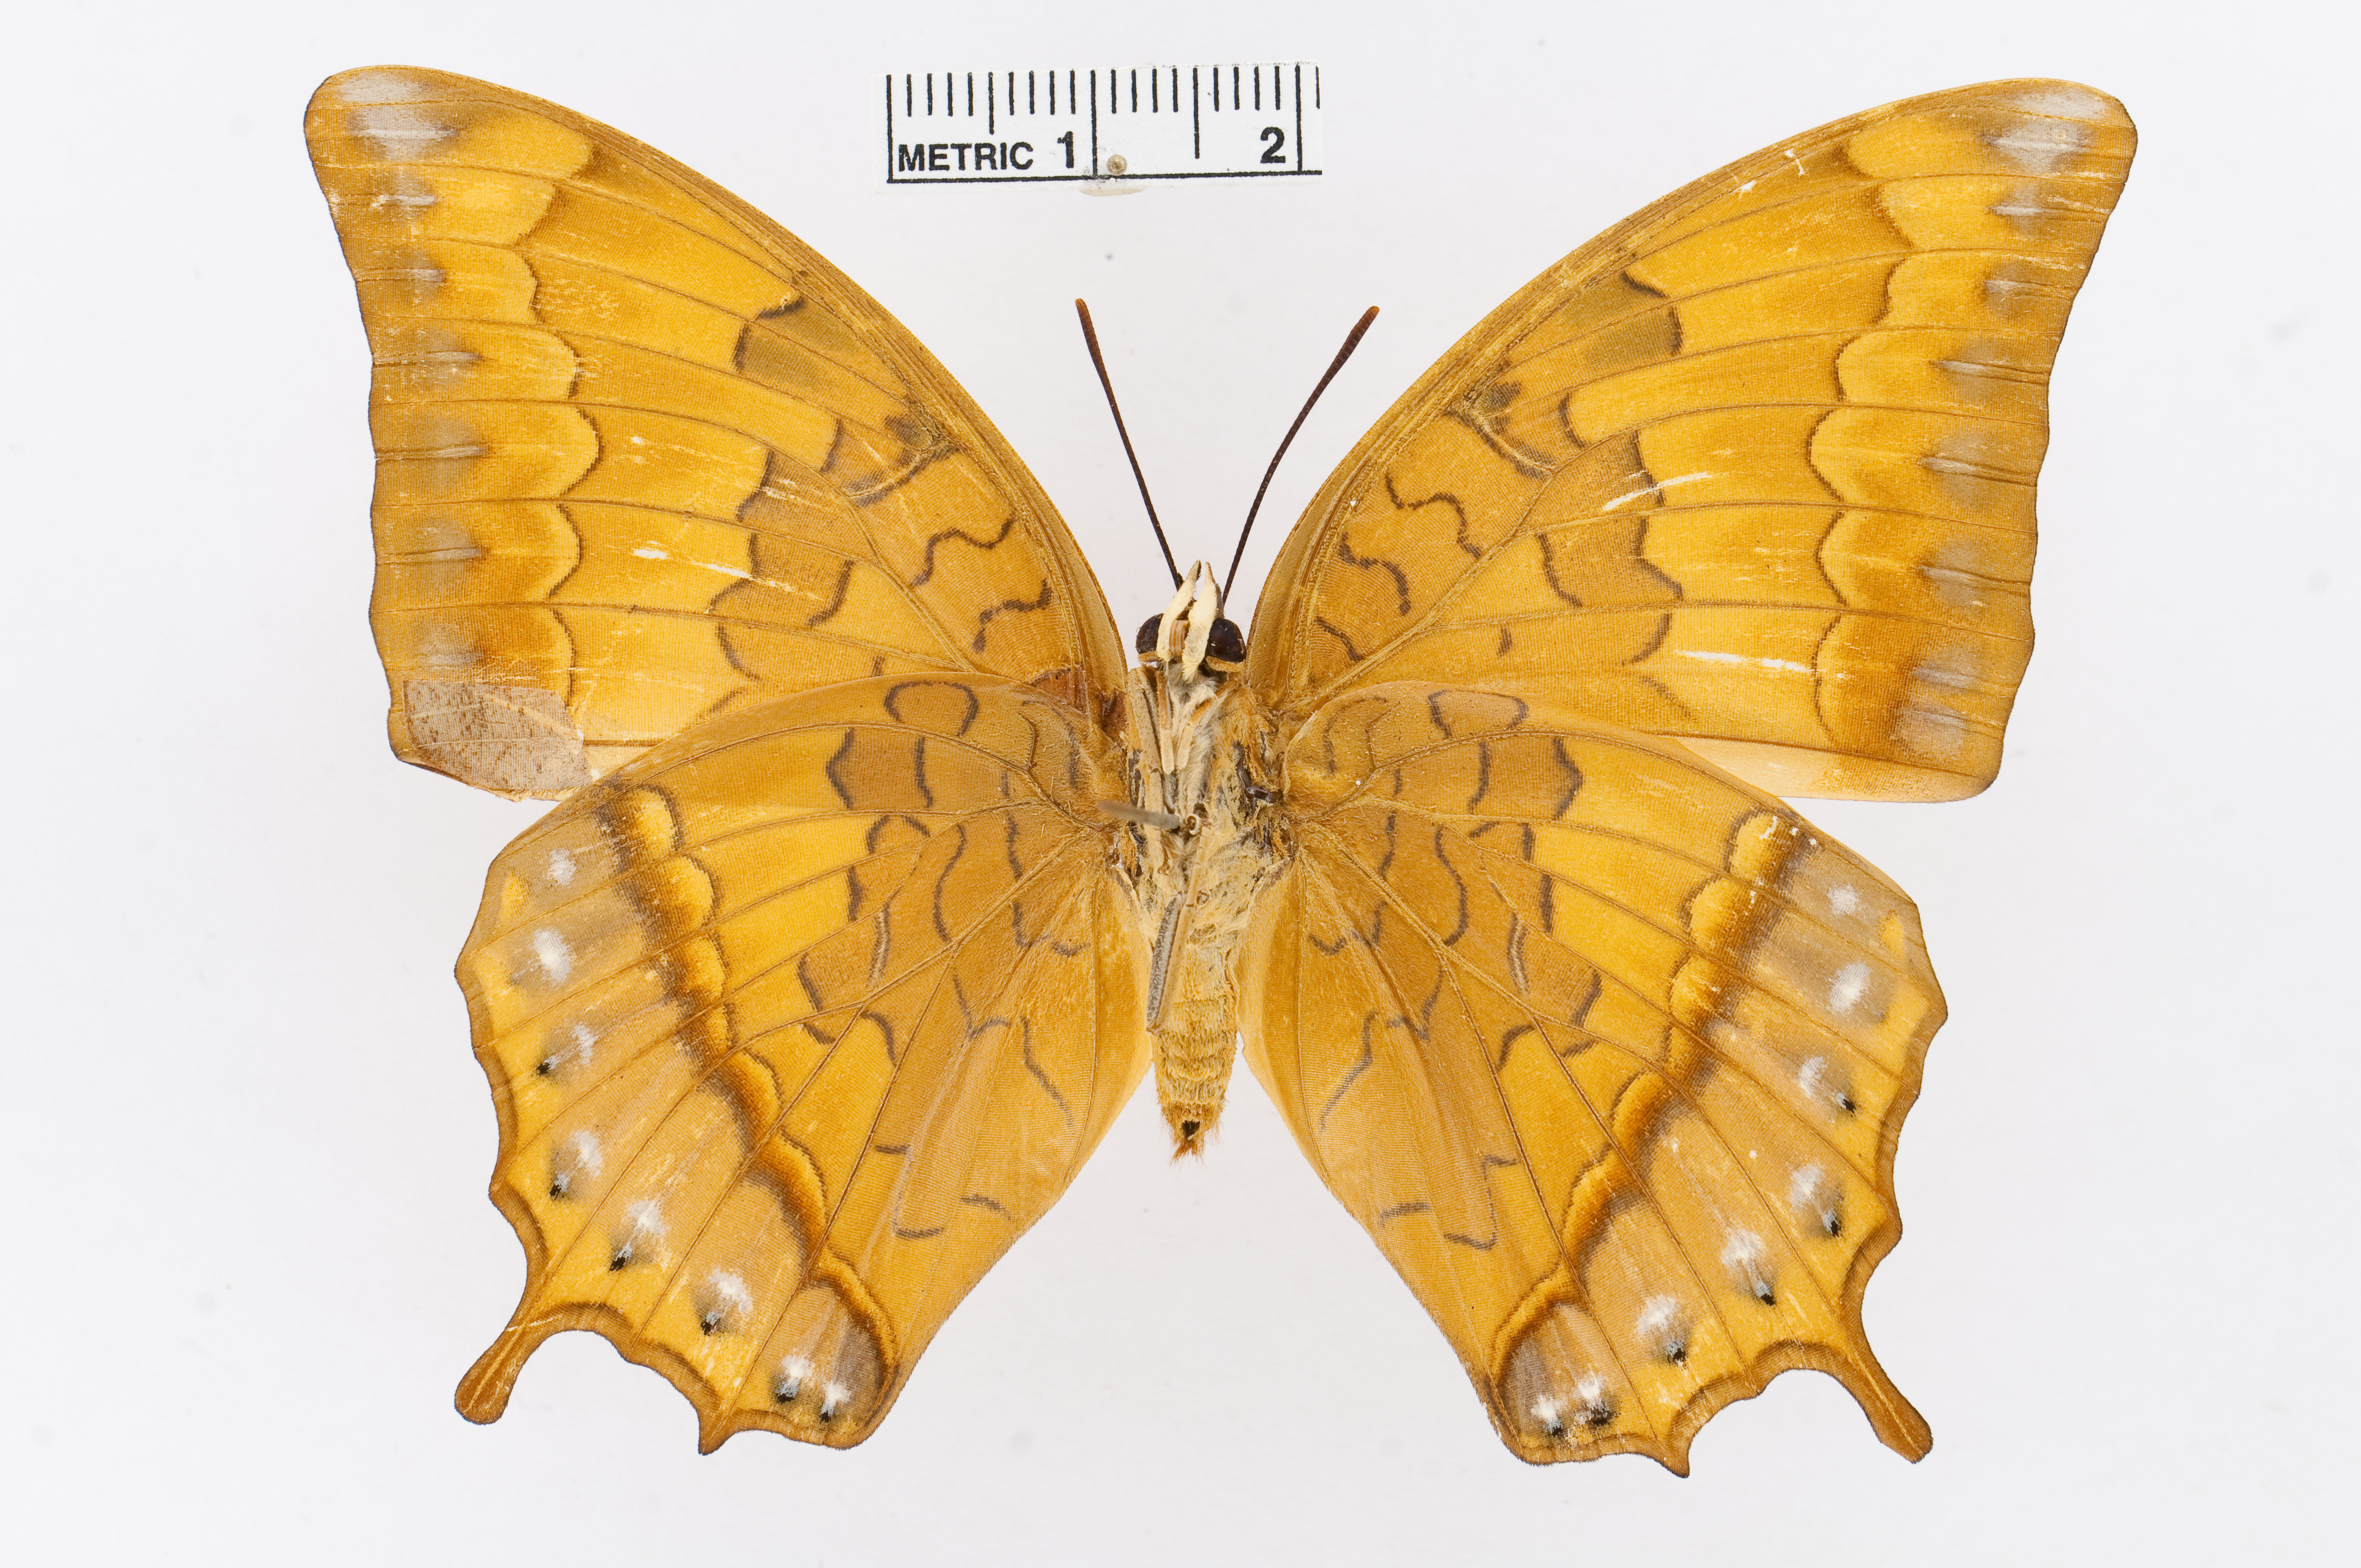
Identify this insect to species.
Charaxes affinis
